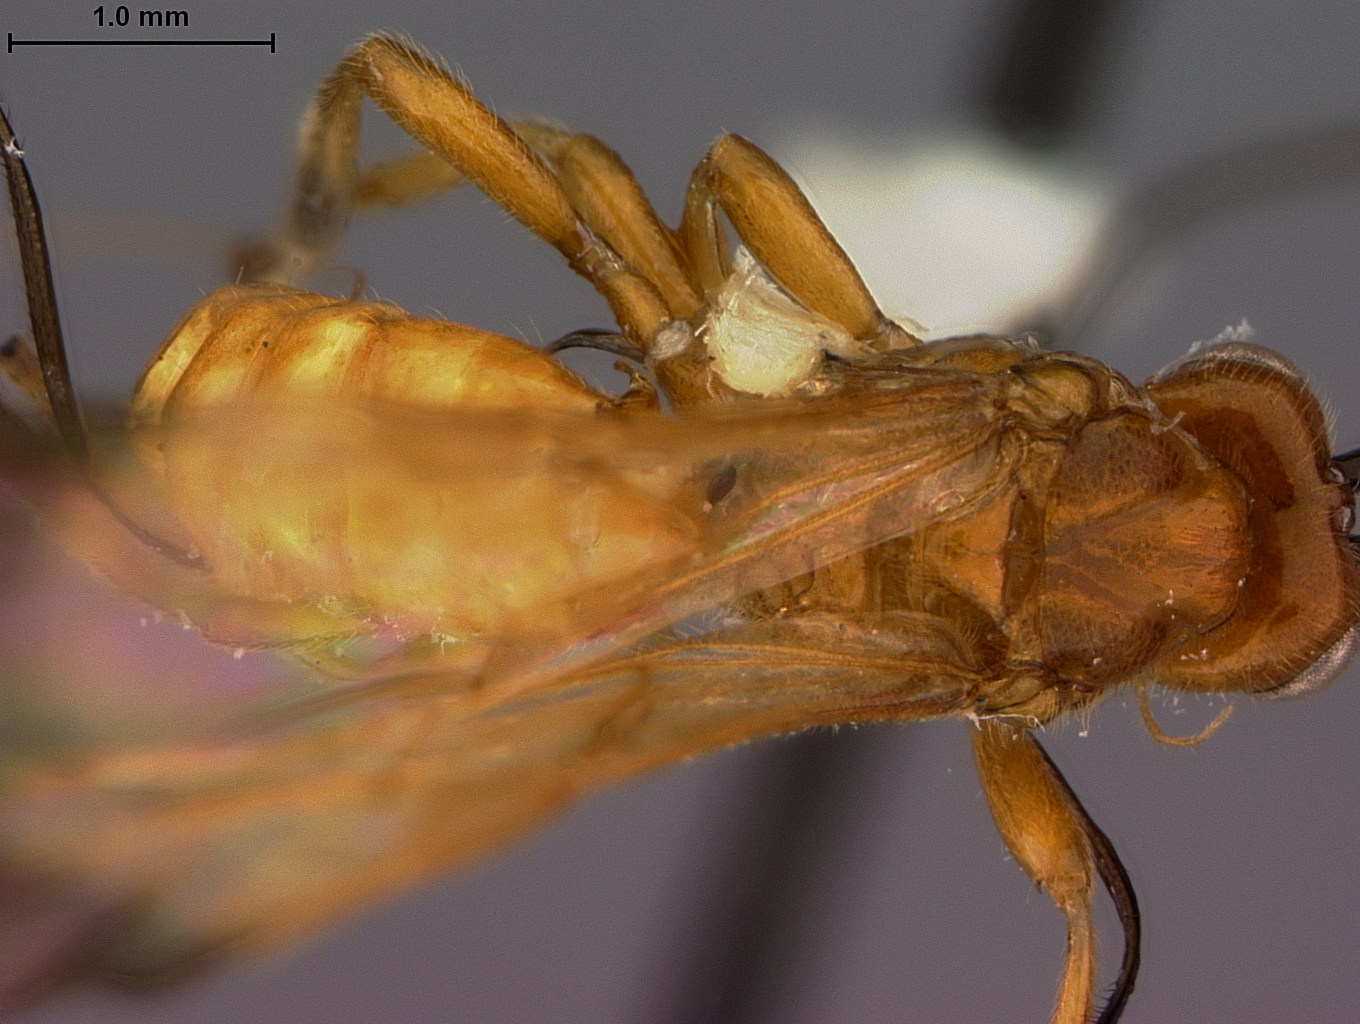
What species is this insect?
Opius auripennis
